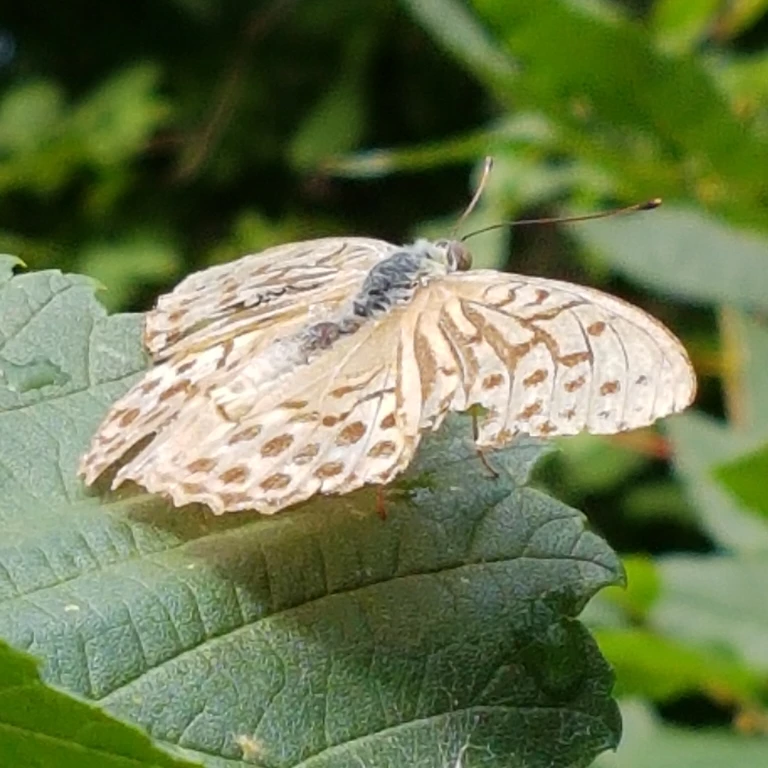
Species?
Argynnis paphia
